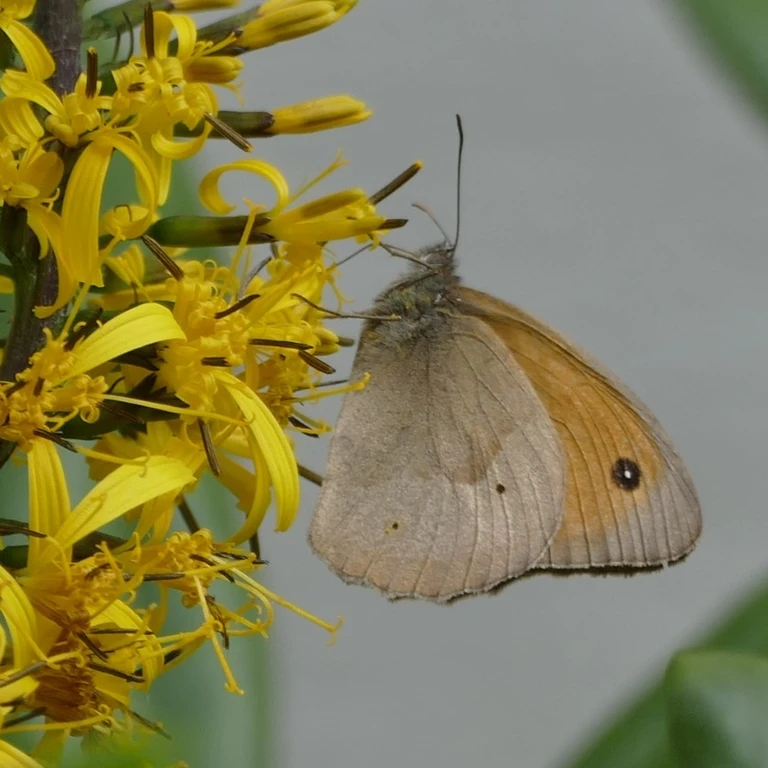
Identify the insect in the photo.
Maniola jurtina
